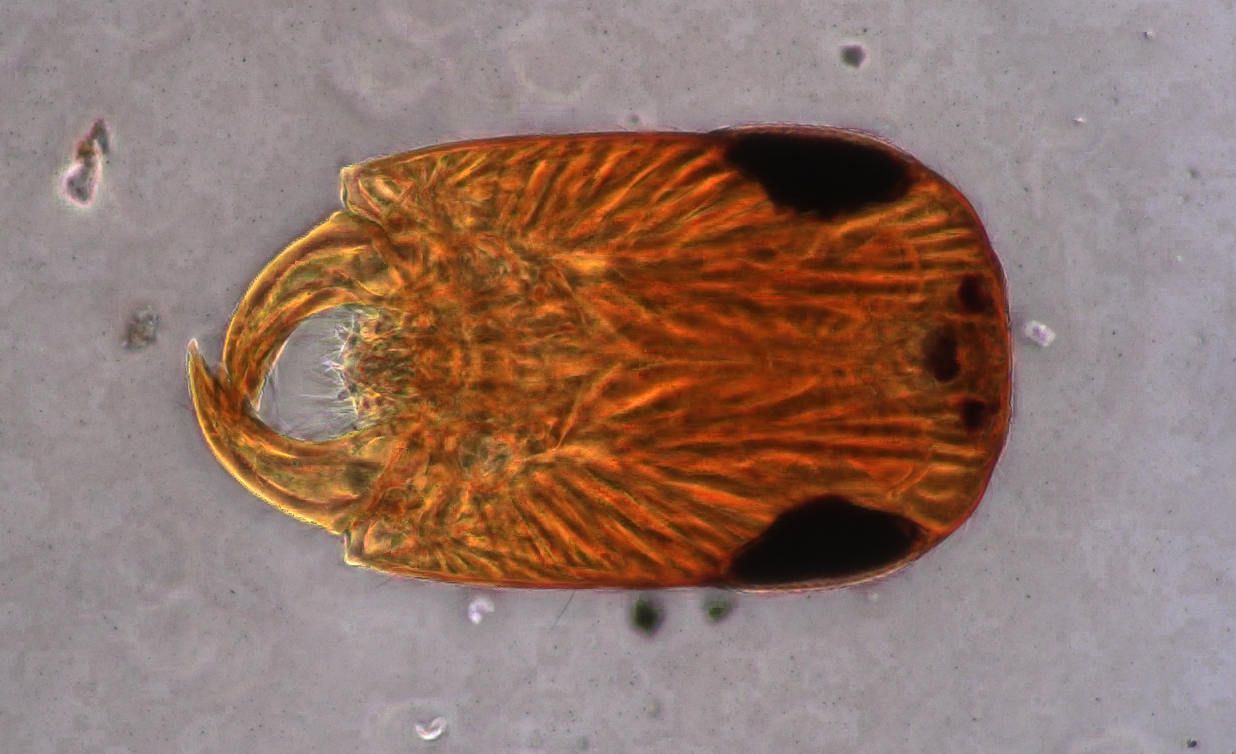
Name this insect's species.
Chaetospilisca indica
